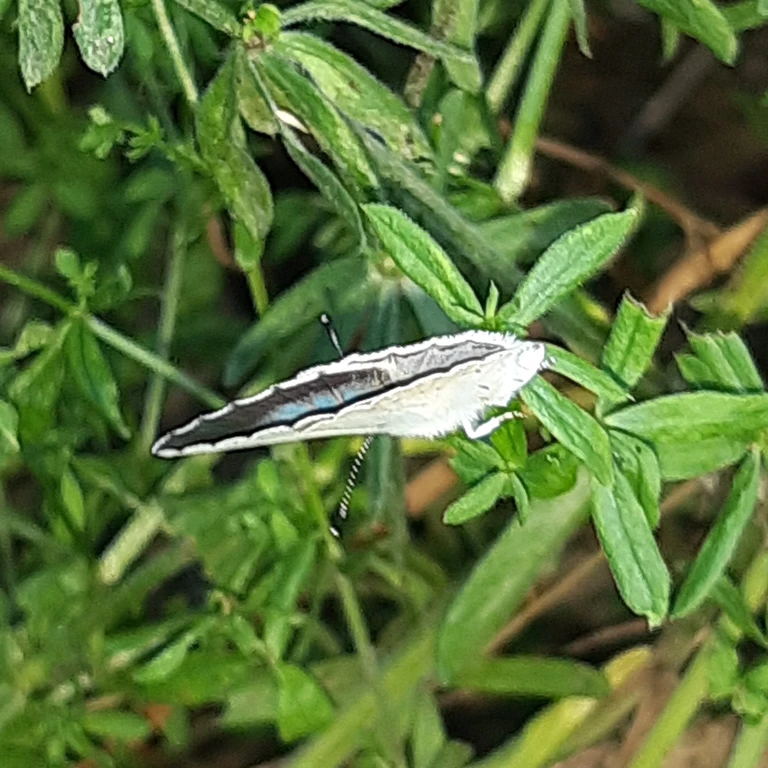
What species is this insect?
Celastrina argiolus
